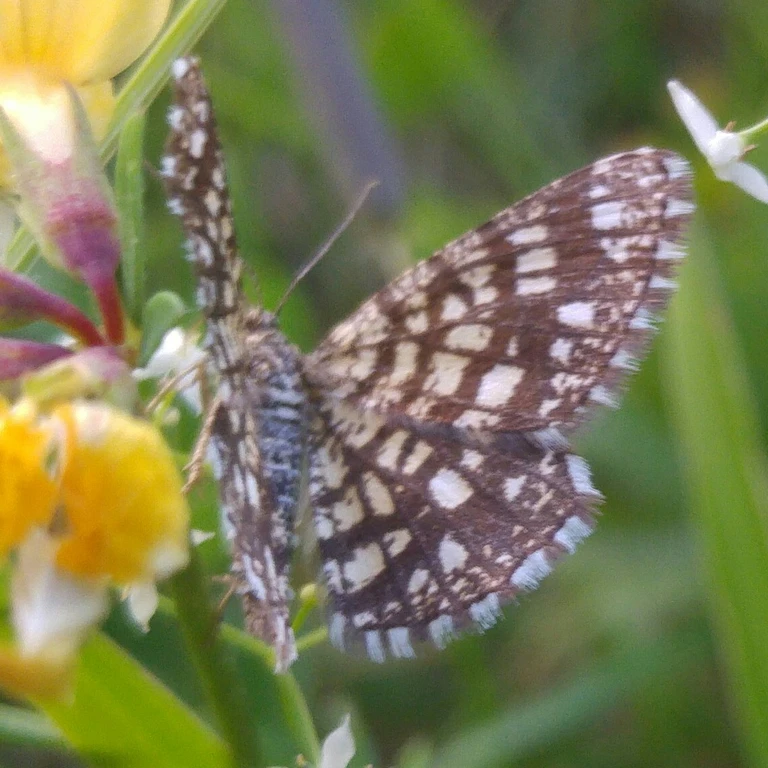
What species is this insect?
Chiasmia clathrata
